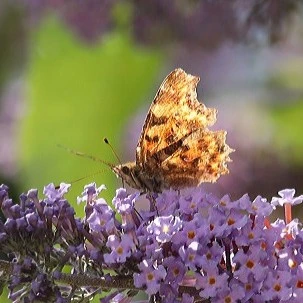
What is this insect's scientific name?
Polygonia c-album
